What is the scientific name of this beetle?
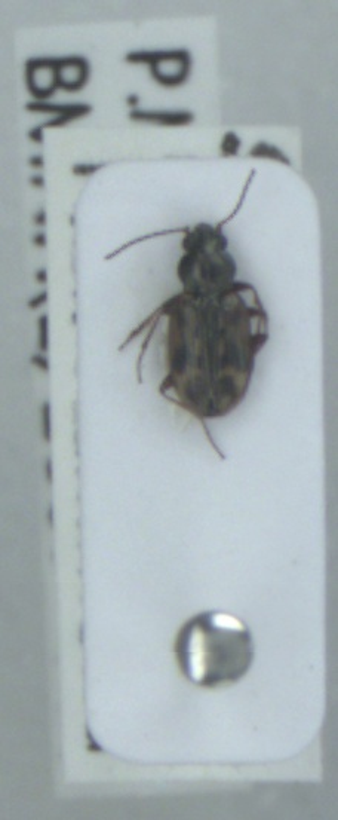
Bembidion semipunctatum
